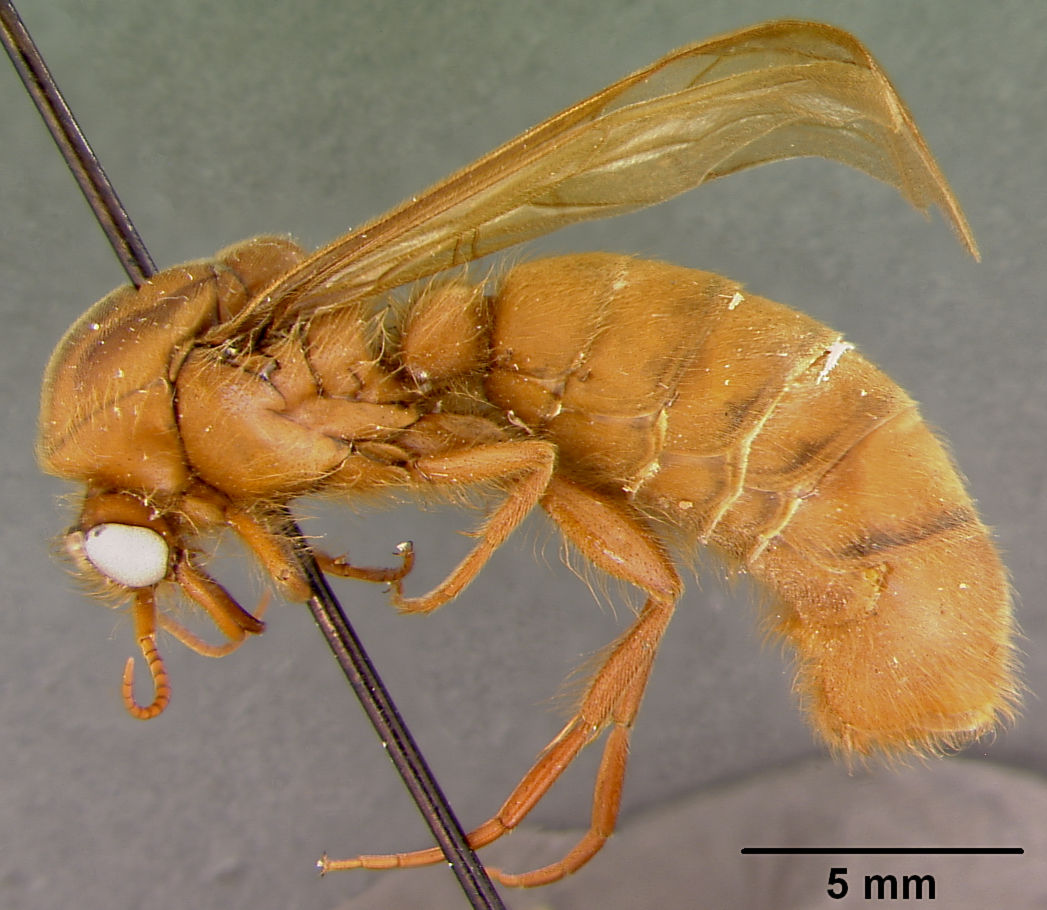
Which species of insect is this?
Cheliomyrmex megalonyx
